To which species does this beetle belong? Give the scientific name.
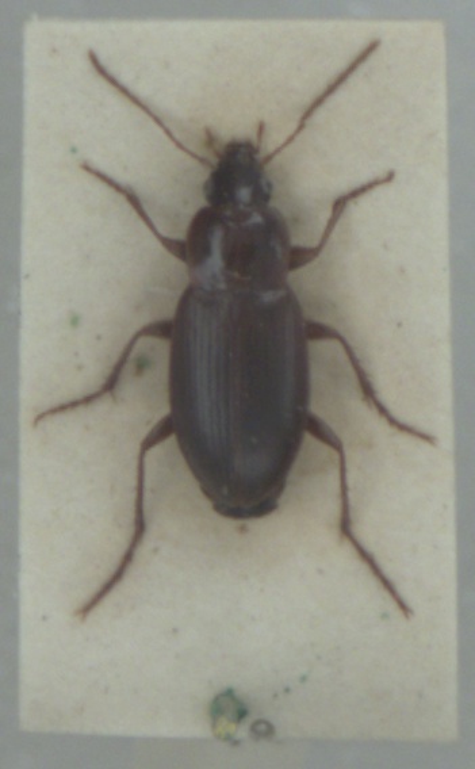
Calathus mollis
